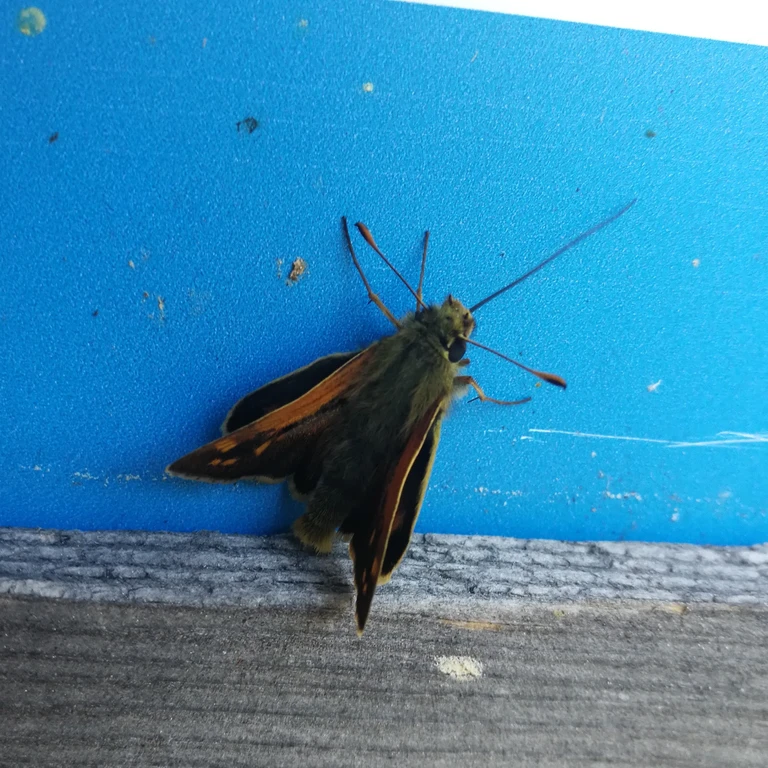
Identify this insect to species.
Hesperia comma
